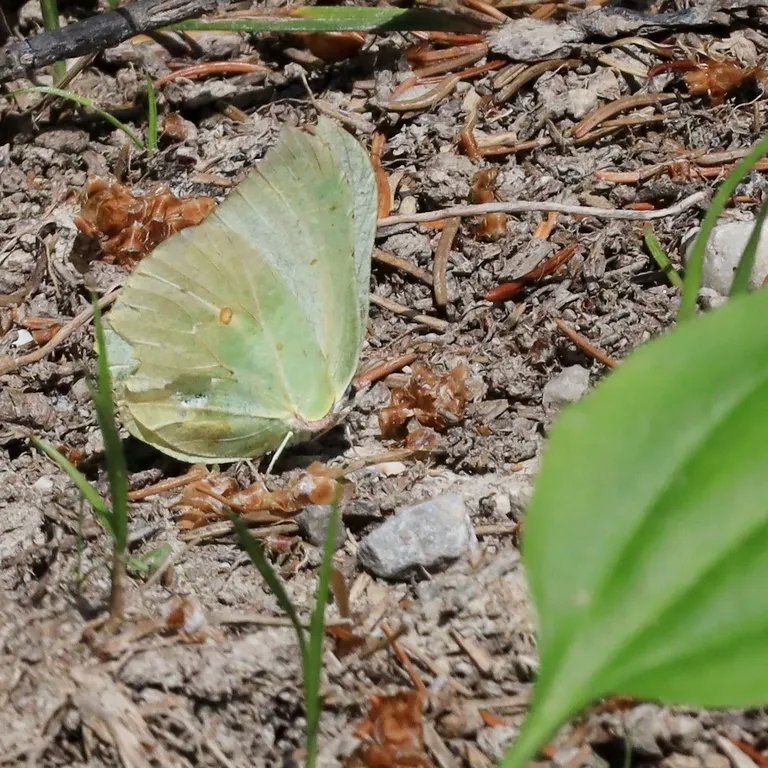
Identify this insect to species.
Gonepteryx rhamni
